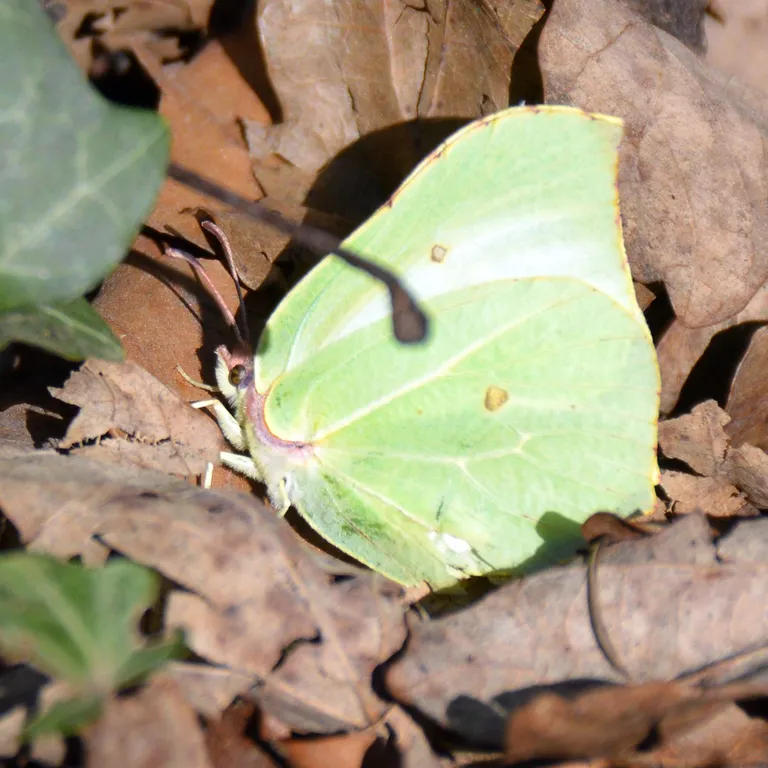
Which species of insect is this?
Gonepteryx rhamni
